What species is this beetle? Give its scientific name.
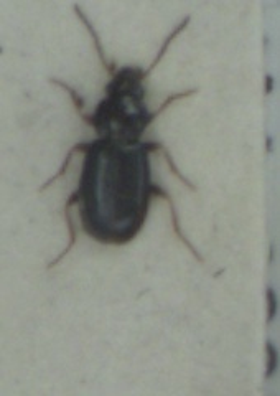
Bembidion obtusum
